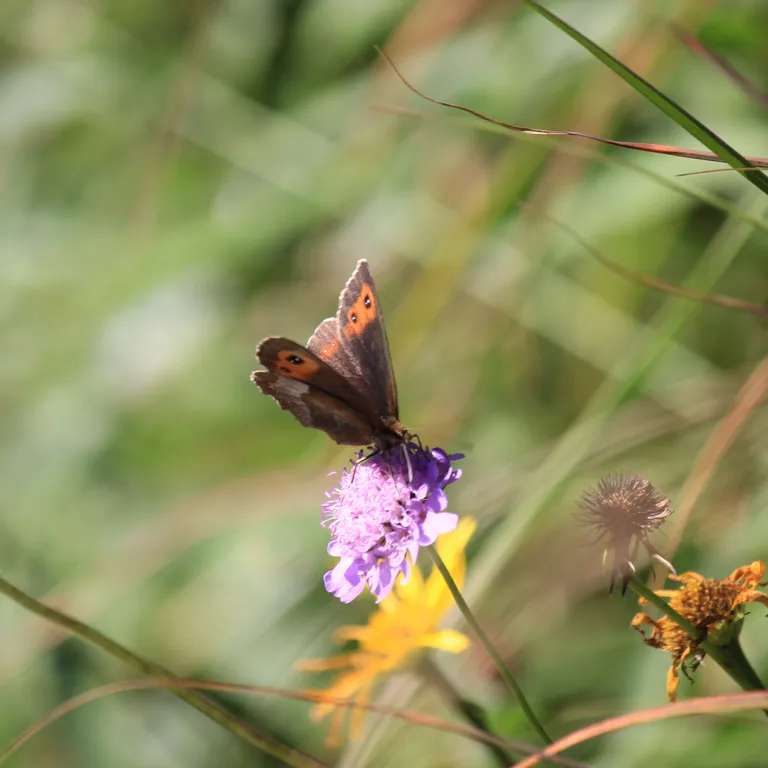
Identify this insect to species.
Erebia aethiops
